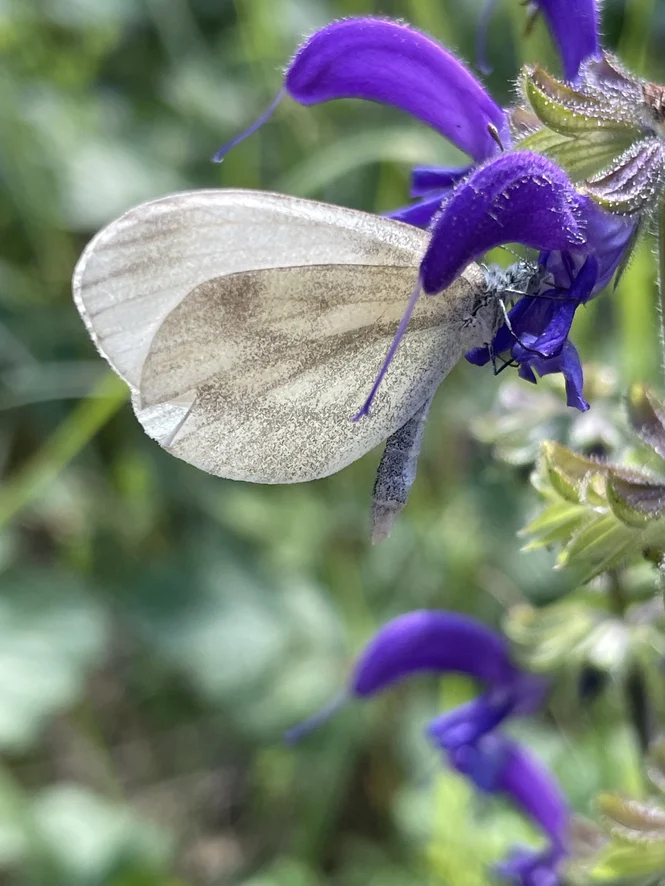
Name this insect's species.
Leptidea sinapis/juvernica
